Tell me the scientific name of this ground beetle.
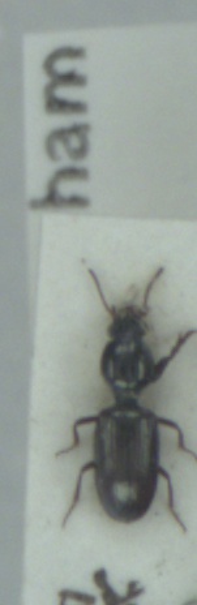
Dyschirius impunctipennis
